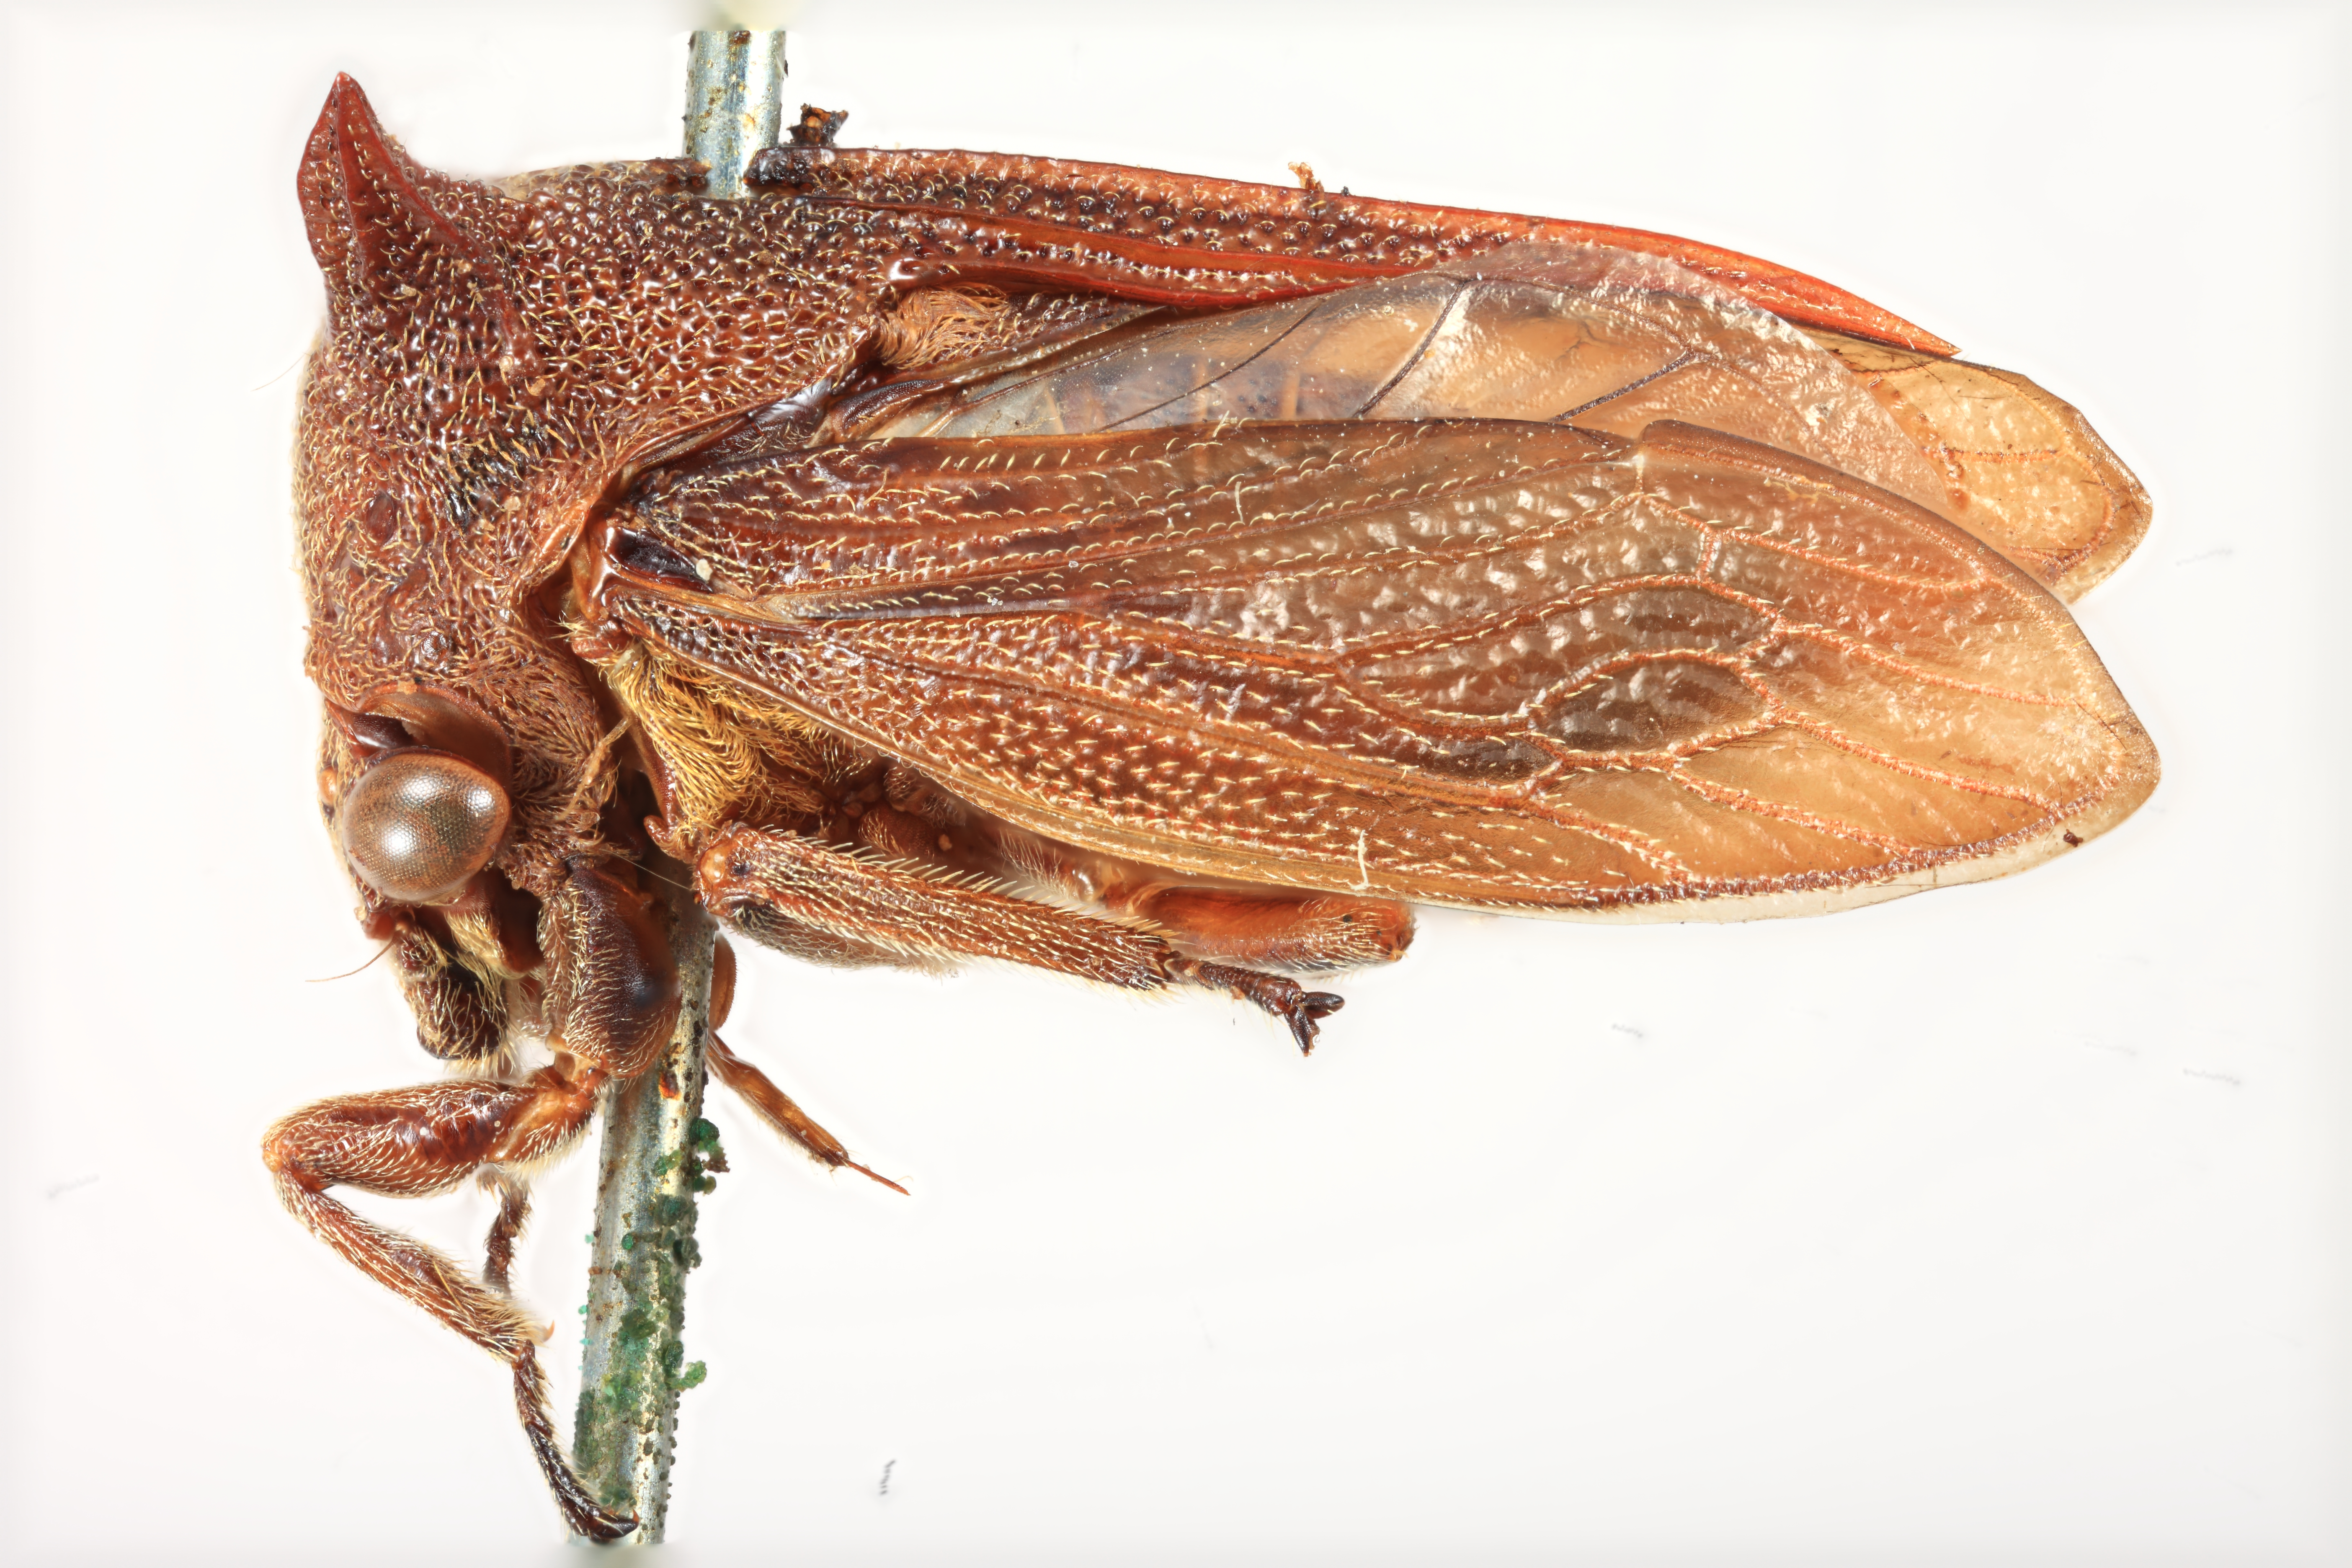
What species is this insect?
Centrotypus brunneus
